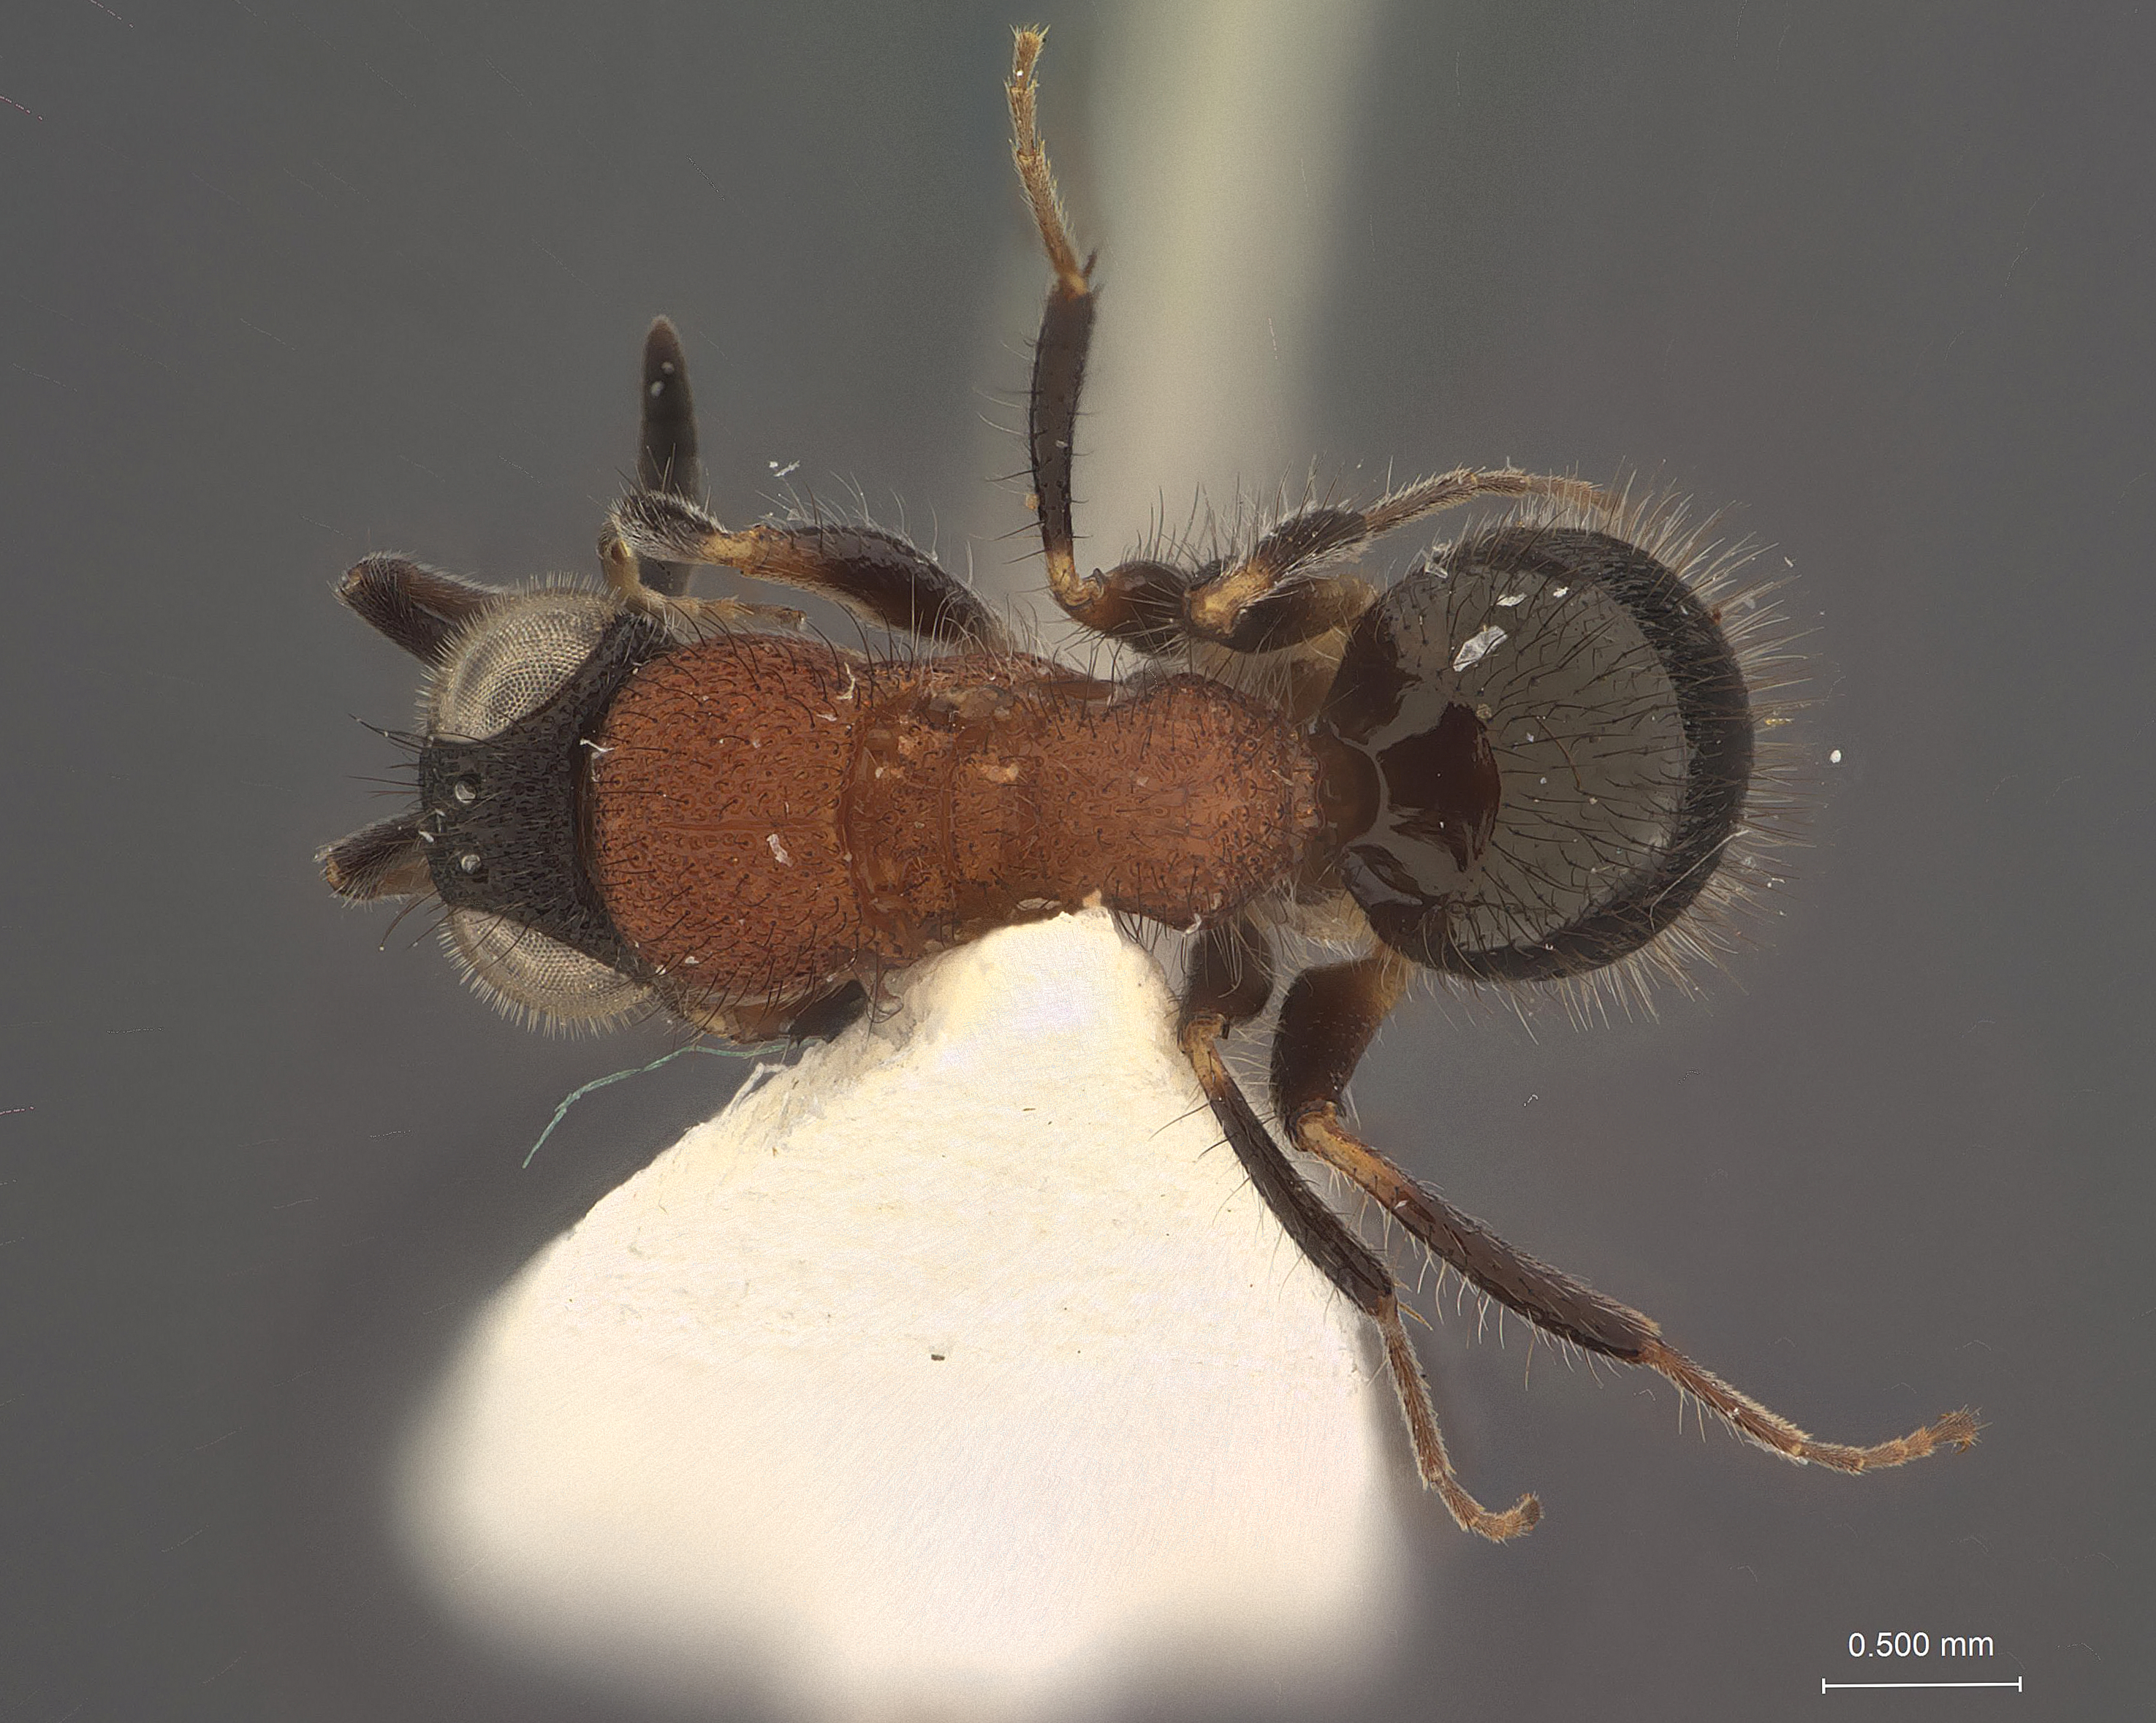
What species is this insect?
Serendibula gracilis
